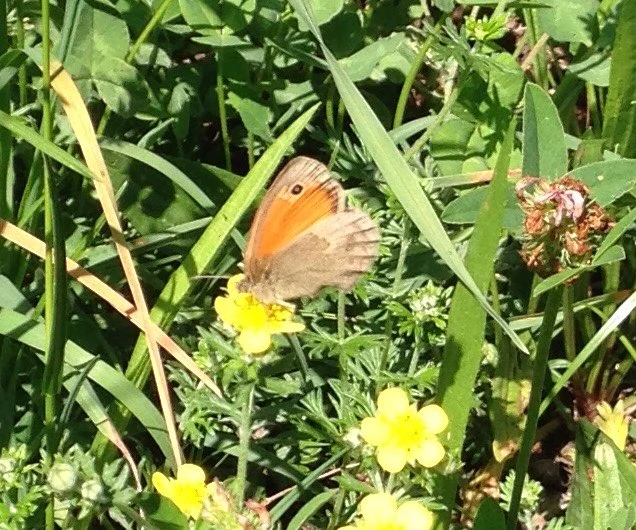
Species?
Coenonympha pamphilus
